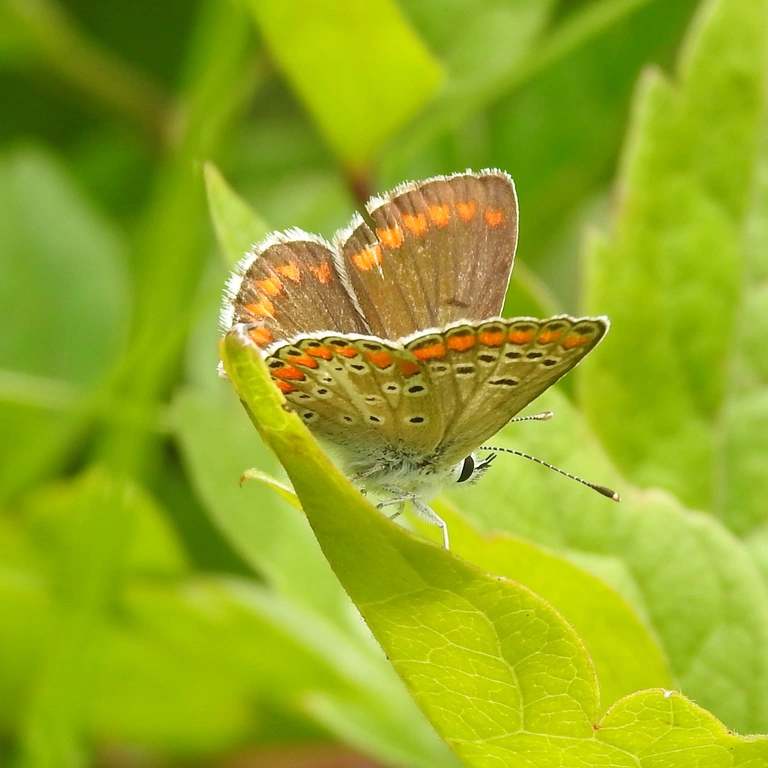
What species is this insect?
Aricia agestis/artaxerxes
